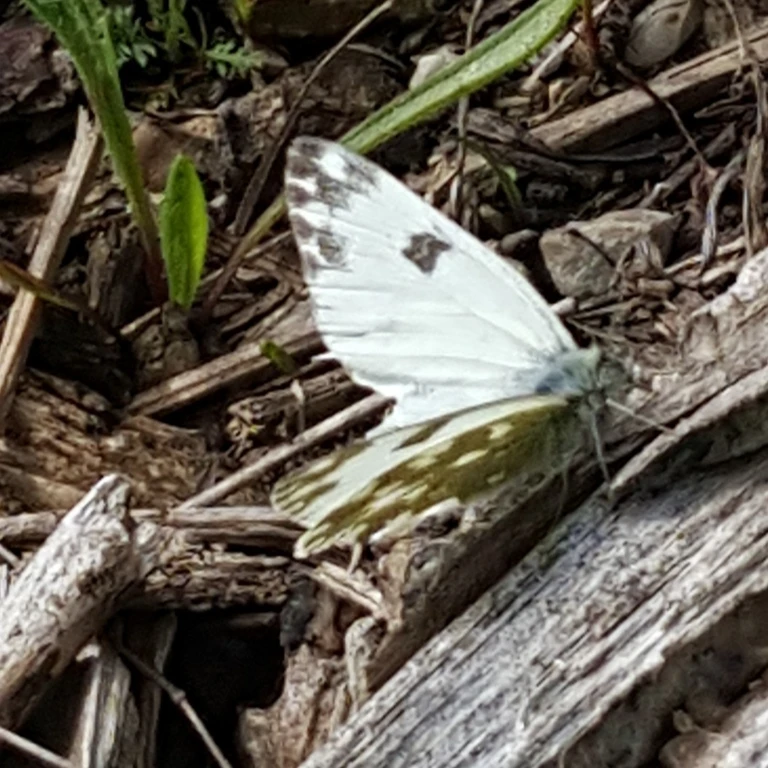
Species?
Pontia edusa
